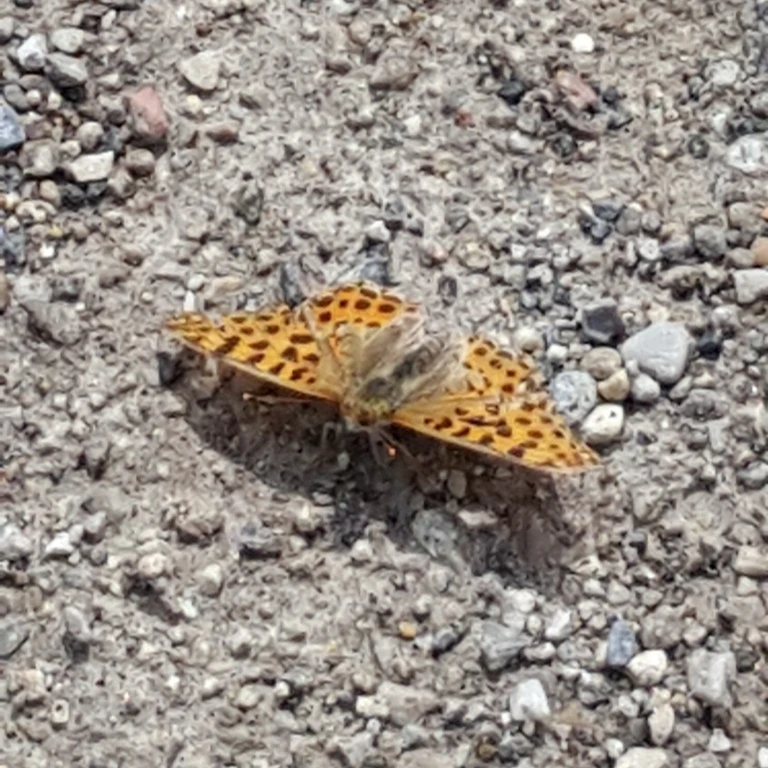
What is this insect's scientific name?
Issoria lathonia
